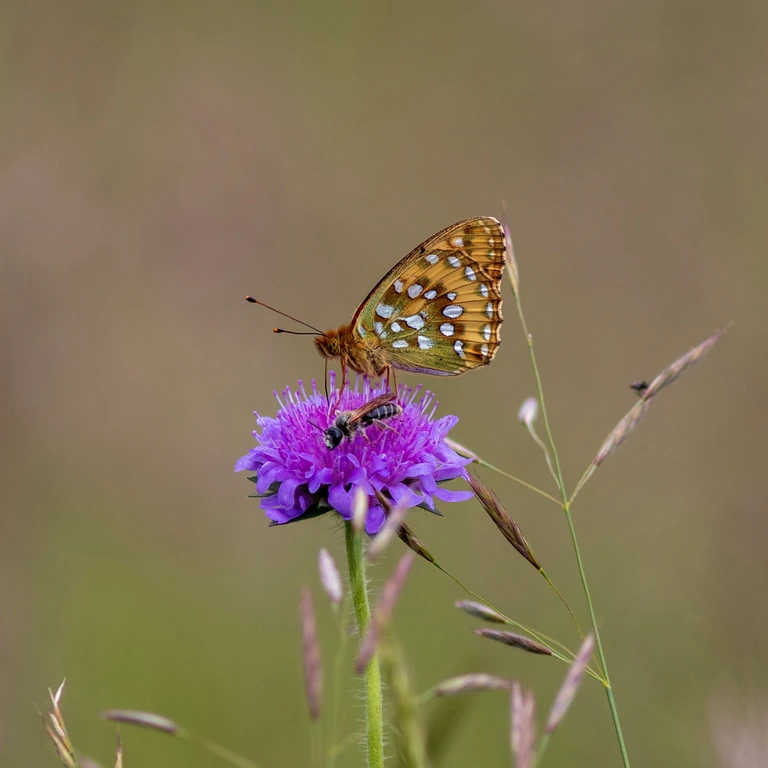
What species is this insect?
Speyeria aglaja
